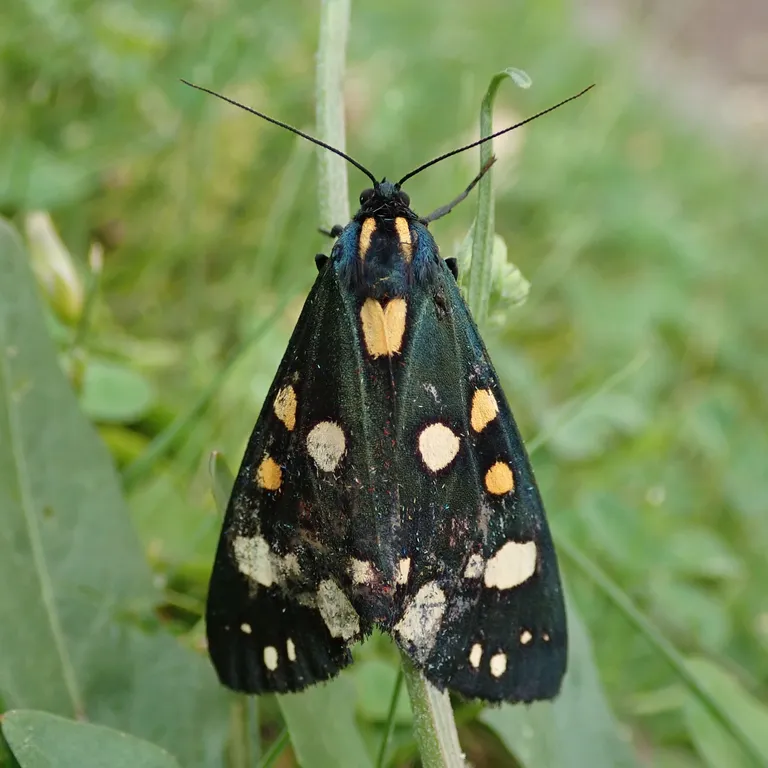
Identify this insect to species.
Callimorpha dominula
